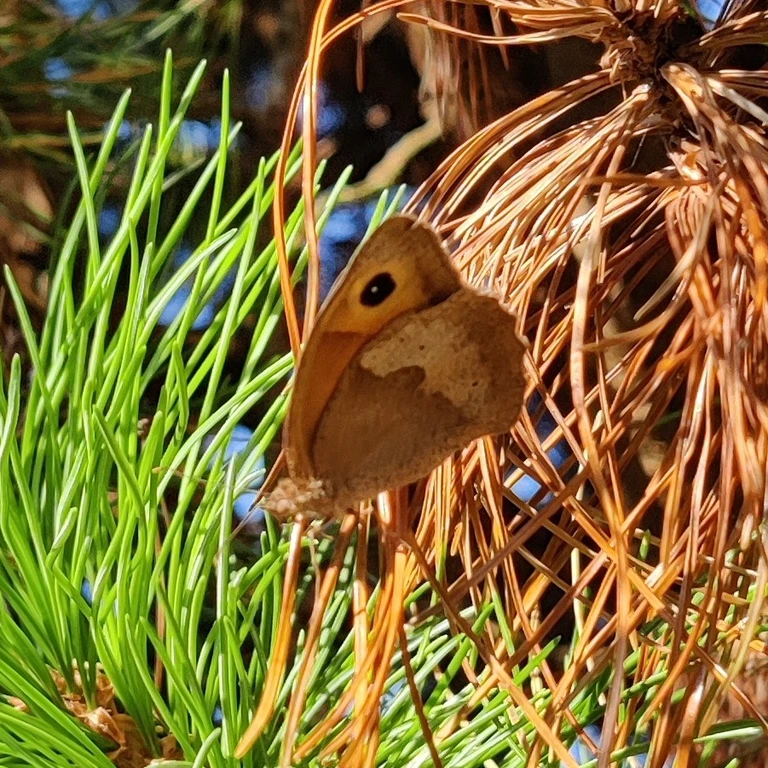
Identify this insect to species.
Maniola jurtina
